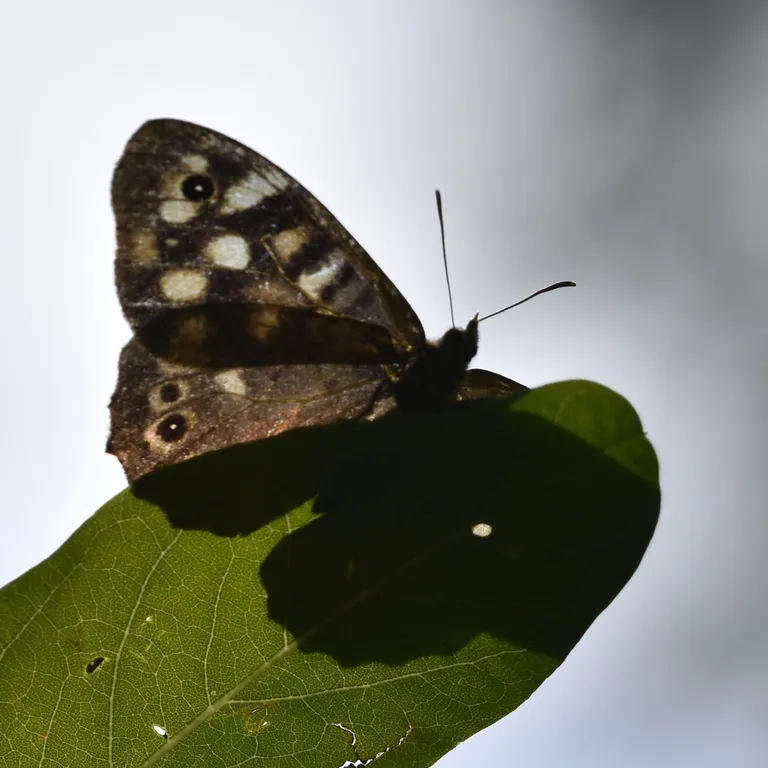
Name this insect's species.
Pararge aegeria
